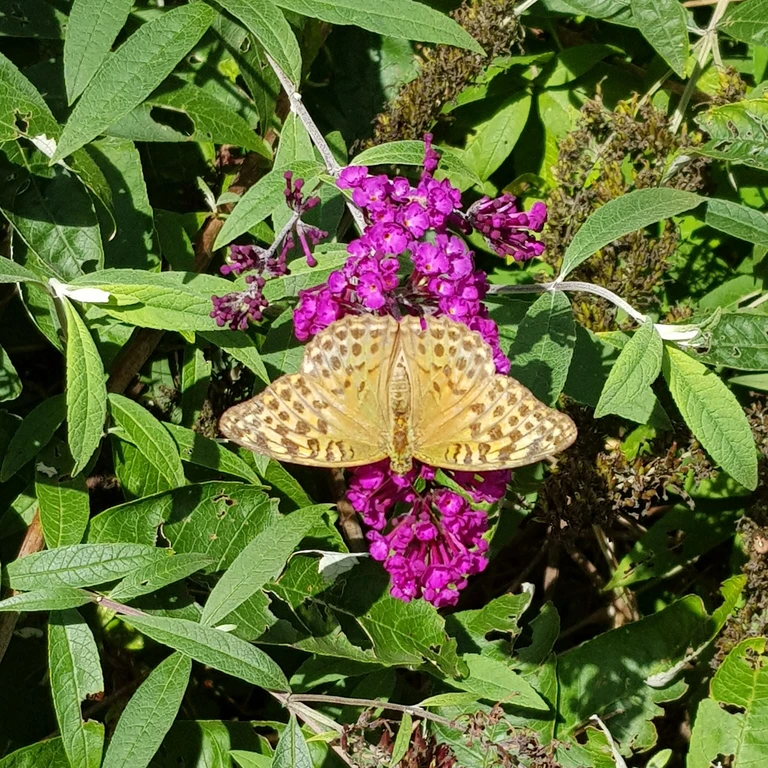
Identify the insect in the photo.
Argynnis paphia
